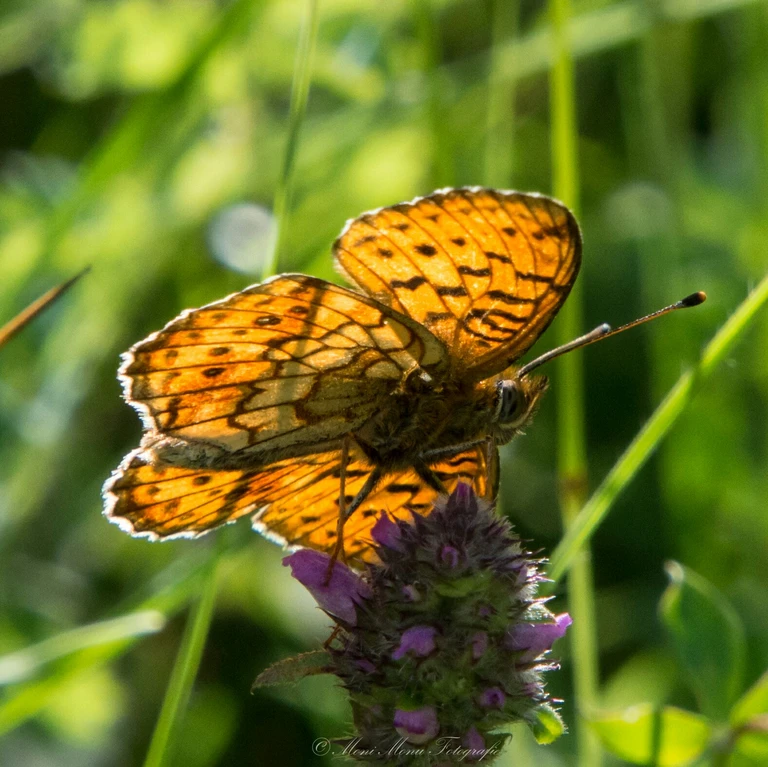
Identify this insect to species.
Brenthis ino
